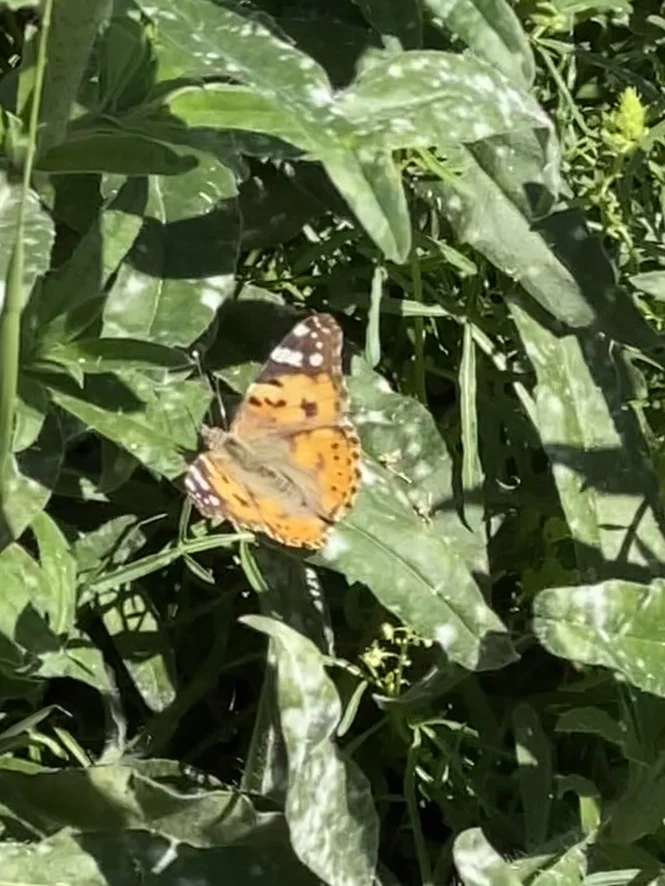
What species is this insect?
Vanessa cardui
